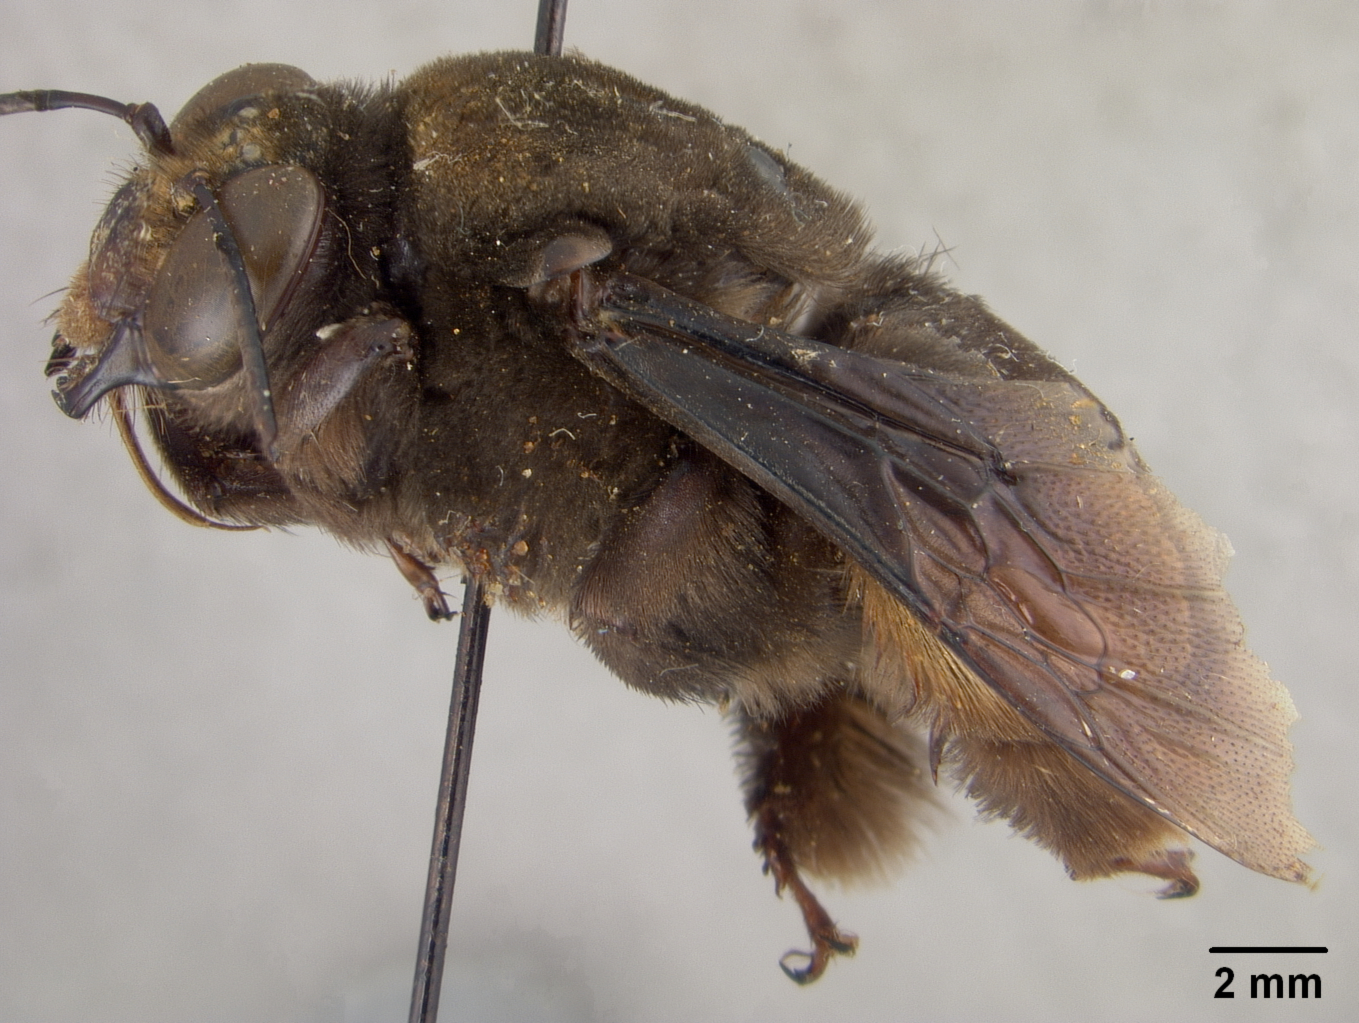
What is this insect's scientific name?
Centris fusciventris
